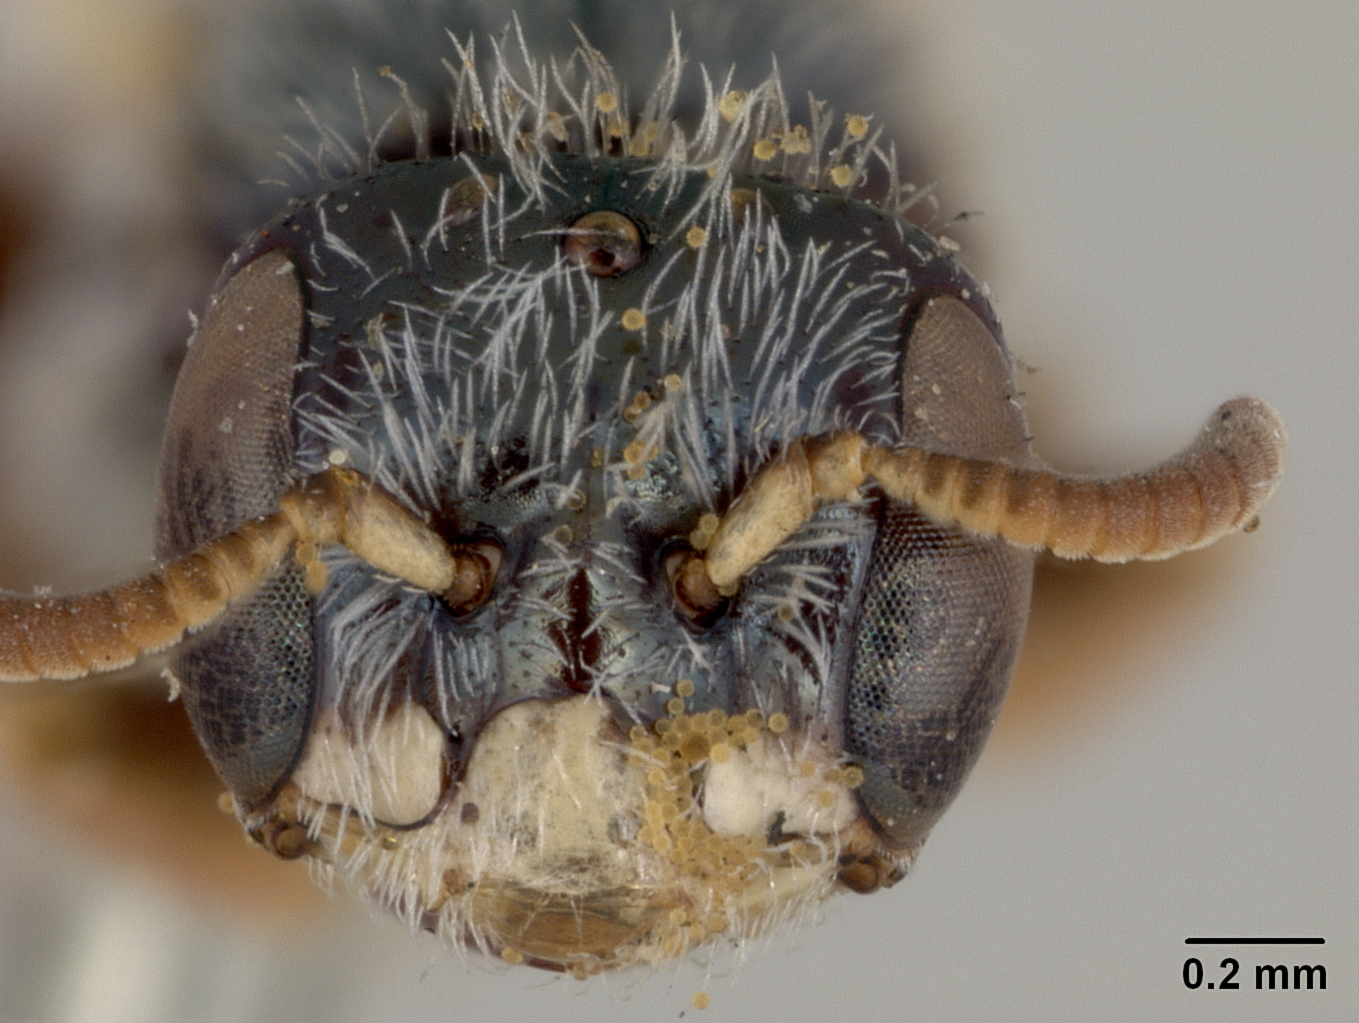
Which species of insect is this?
Perdita crawfordi
